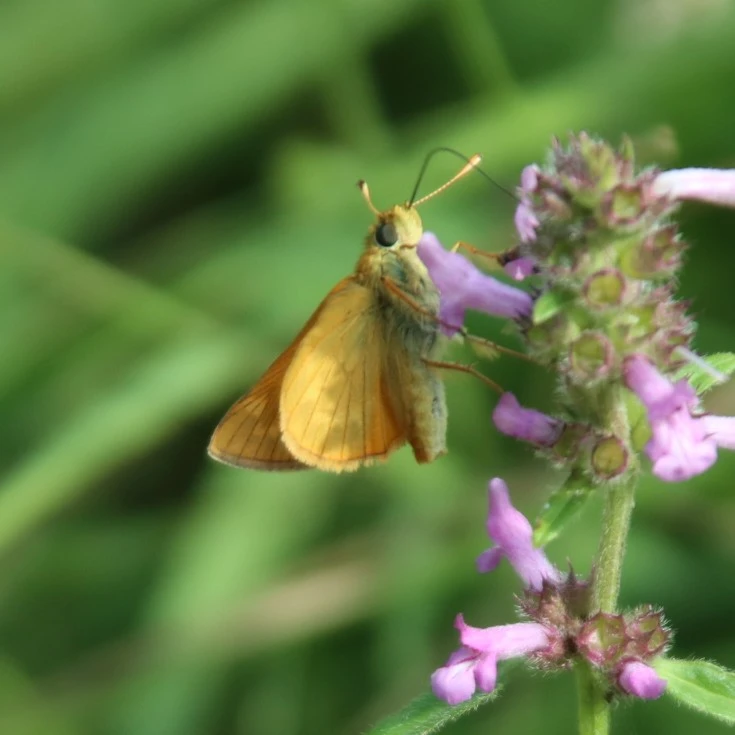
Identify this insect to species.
Ochlodes sylvanus (also Ochlodes venata)
